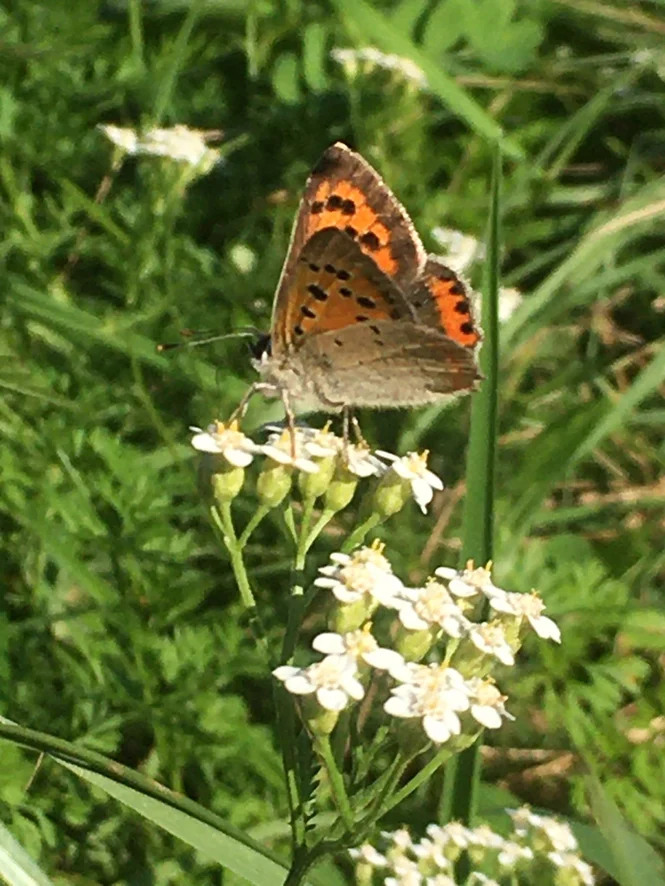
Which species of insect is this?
Lycaena phlaeas
